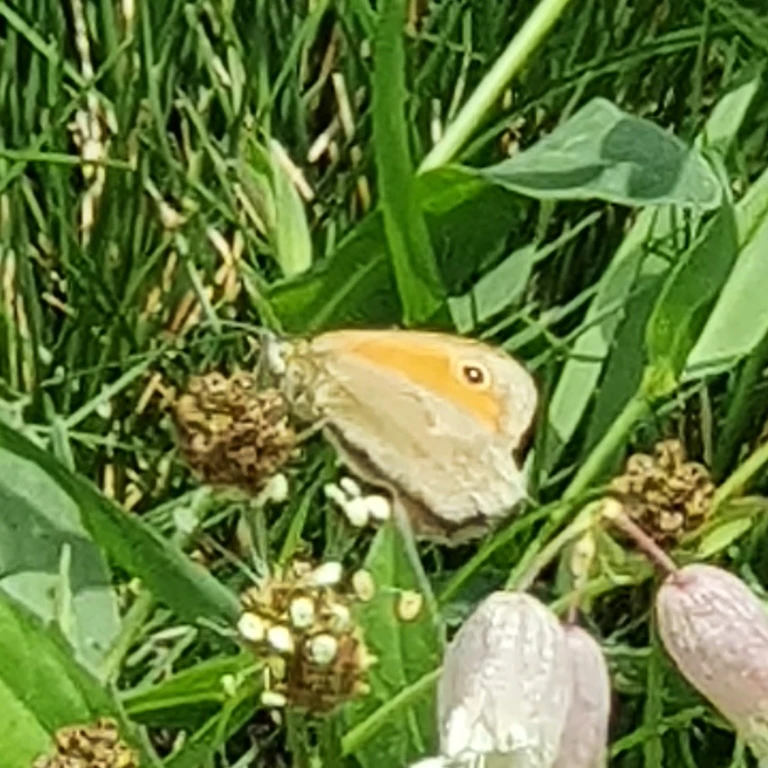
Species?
Coenonympha pamphilus
